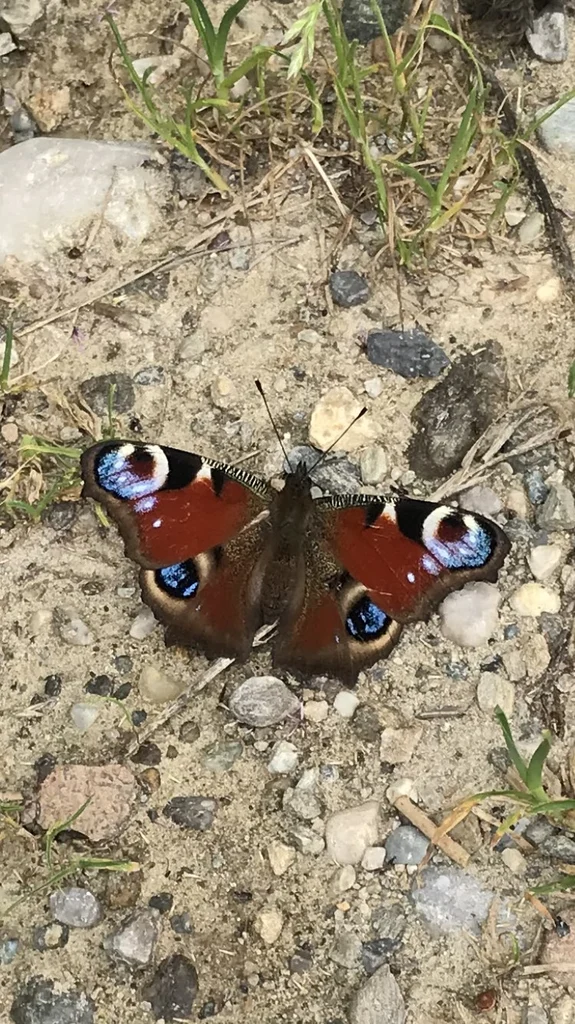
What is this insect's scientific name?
Aglais io
